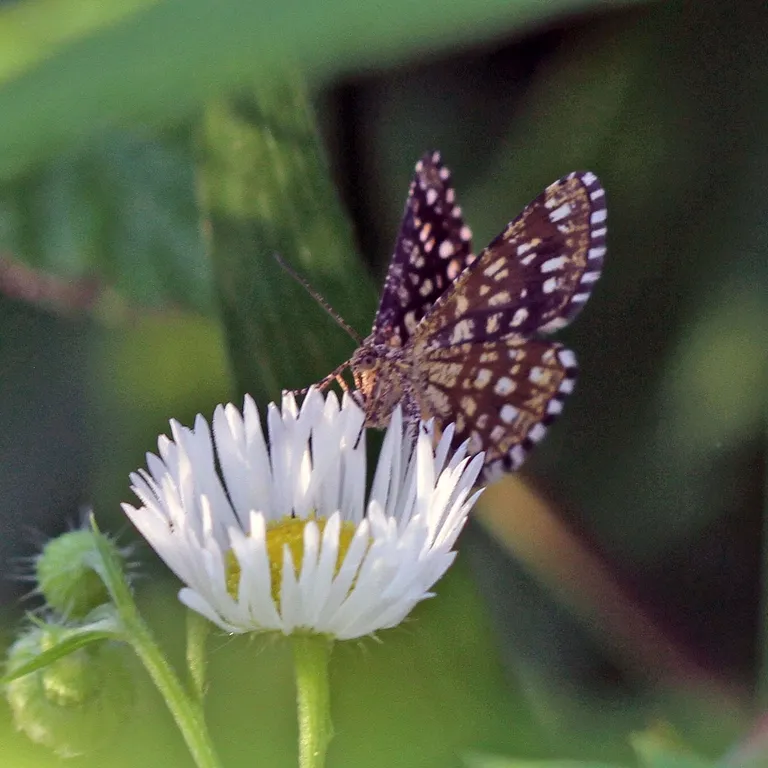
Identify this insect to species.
Chiasmia clathrata
